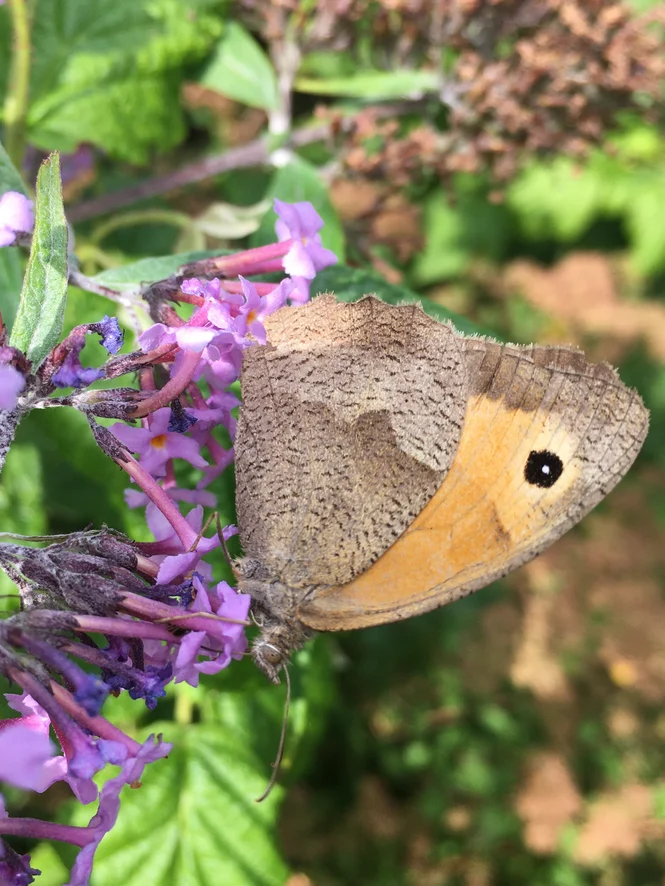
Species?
Maniola jurtina
